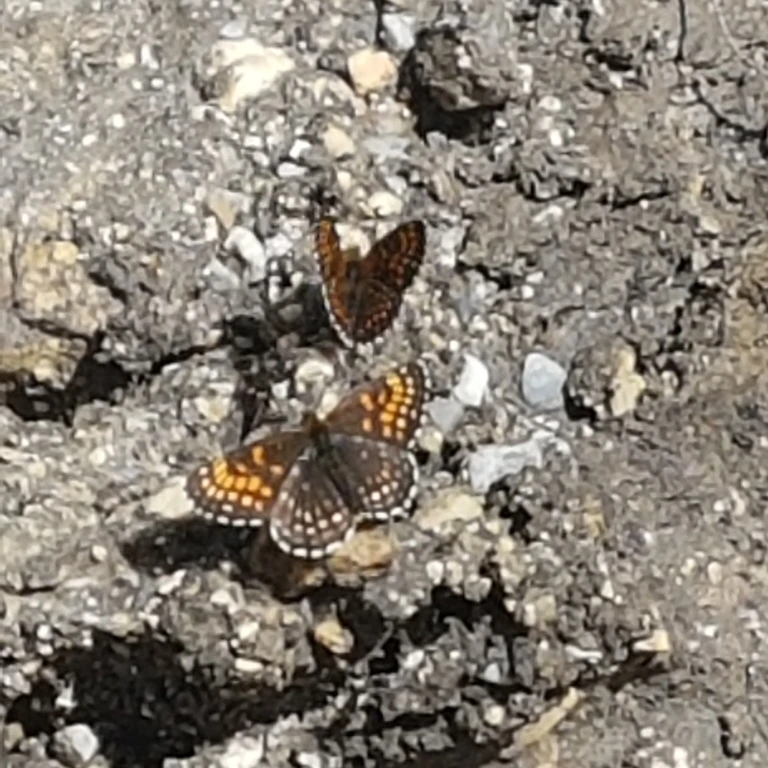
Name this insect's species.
Melitaea diamina
